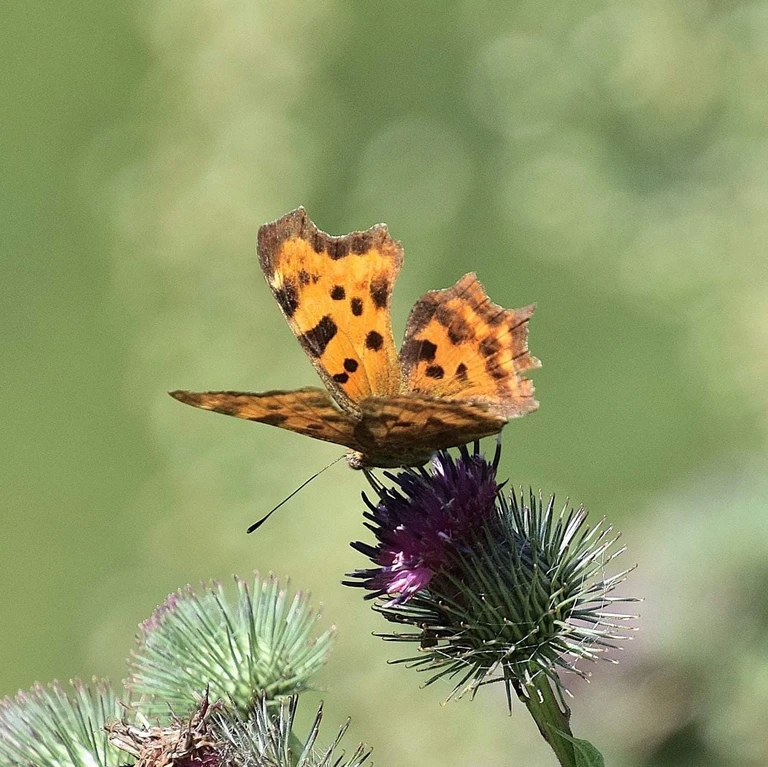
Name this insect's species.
Polygonia c-album
